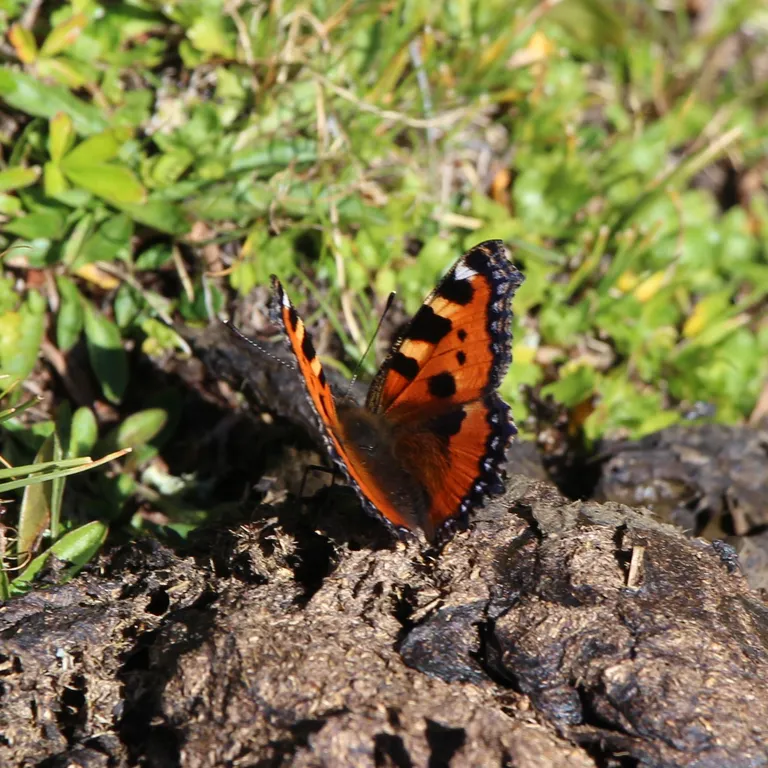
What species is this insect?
Aglais urticae
